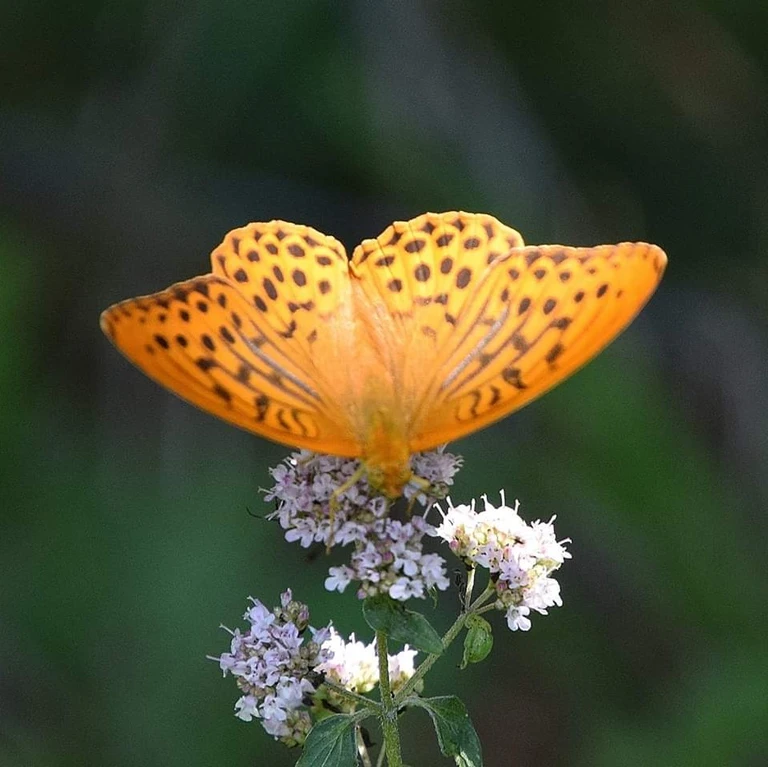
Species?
Argynnis paphia
